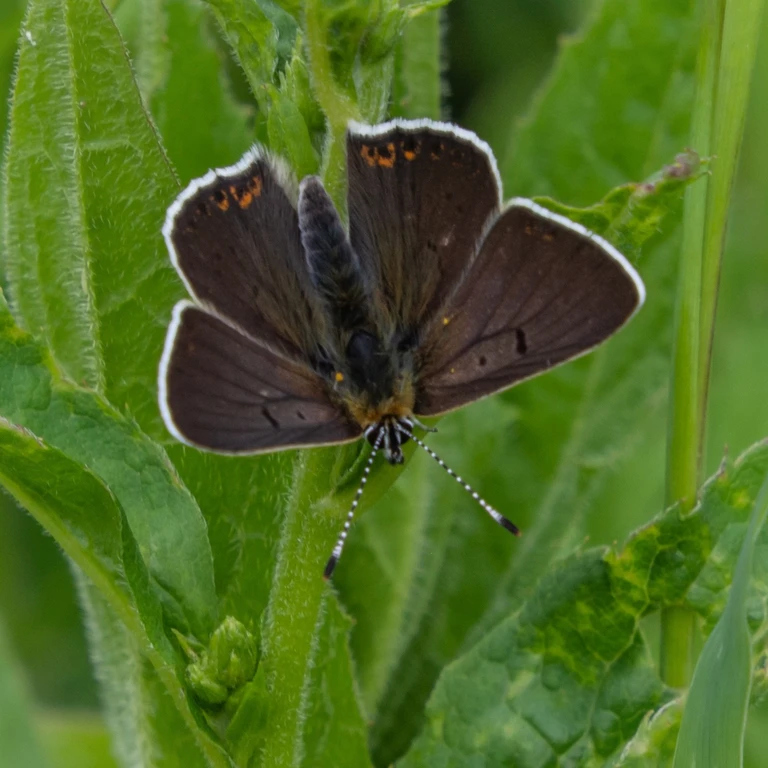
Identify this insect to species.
Lycaena tityrus (also Loweia tityrus)
